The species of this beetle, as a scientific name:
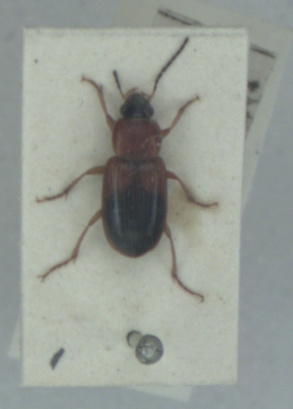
Stenolophus teutonus
